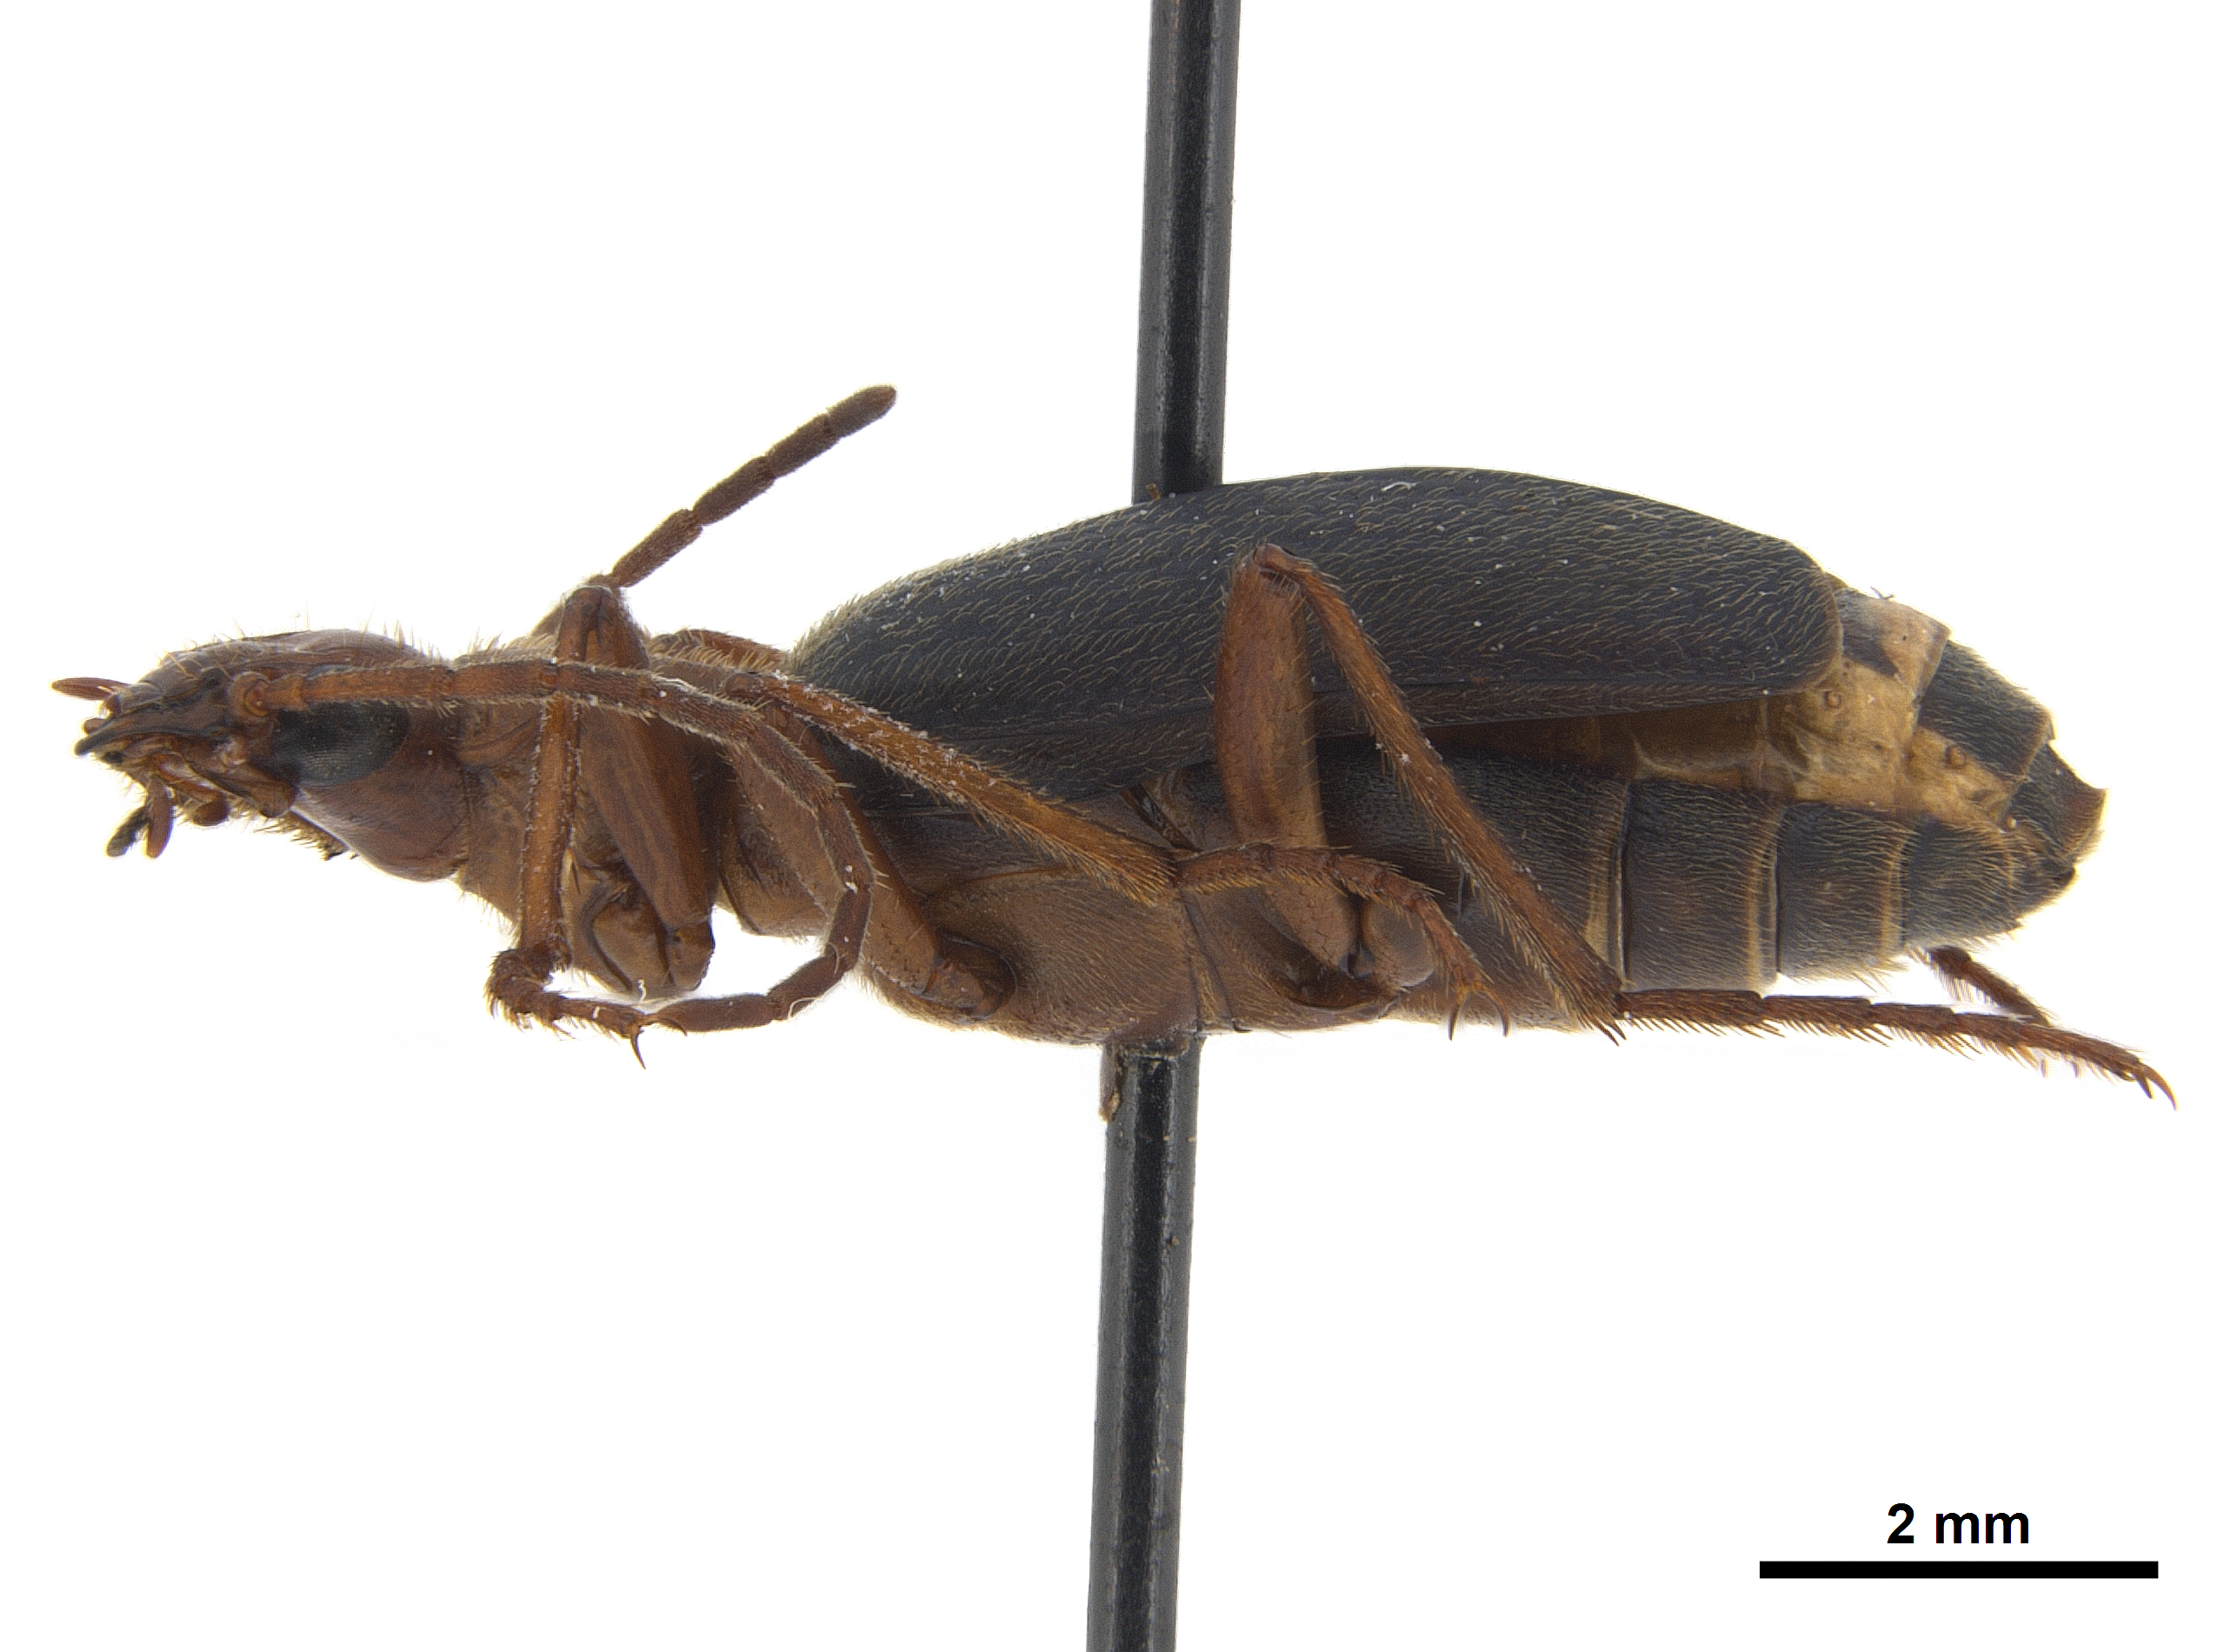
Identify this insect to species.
Brachinus elongatulus
